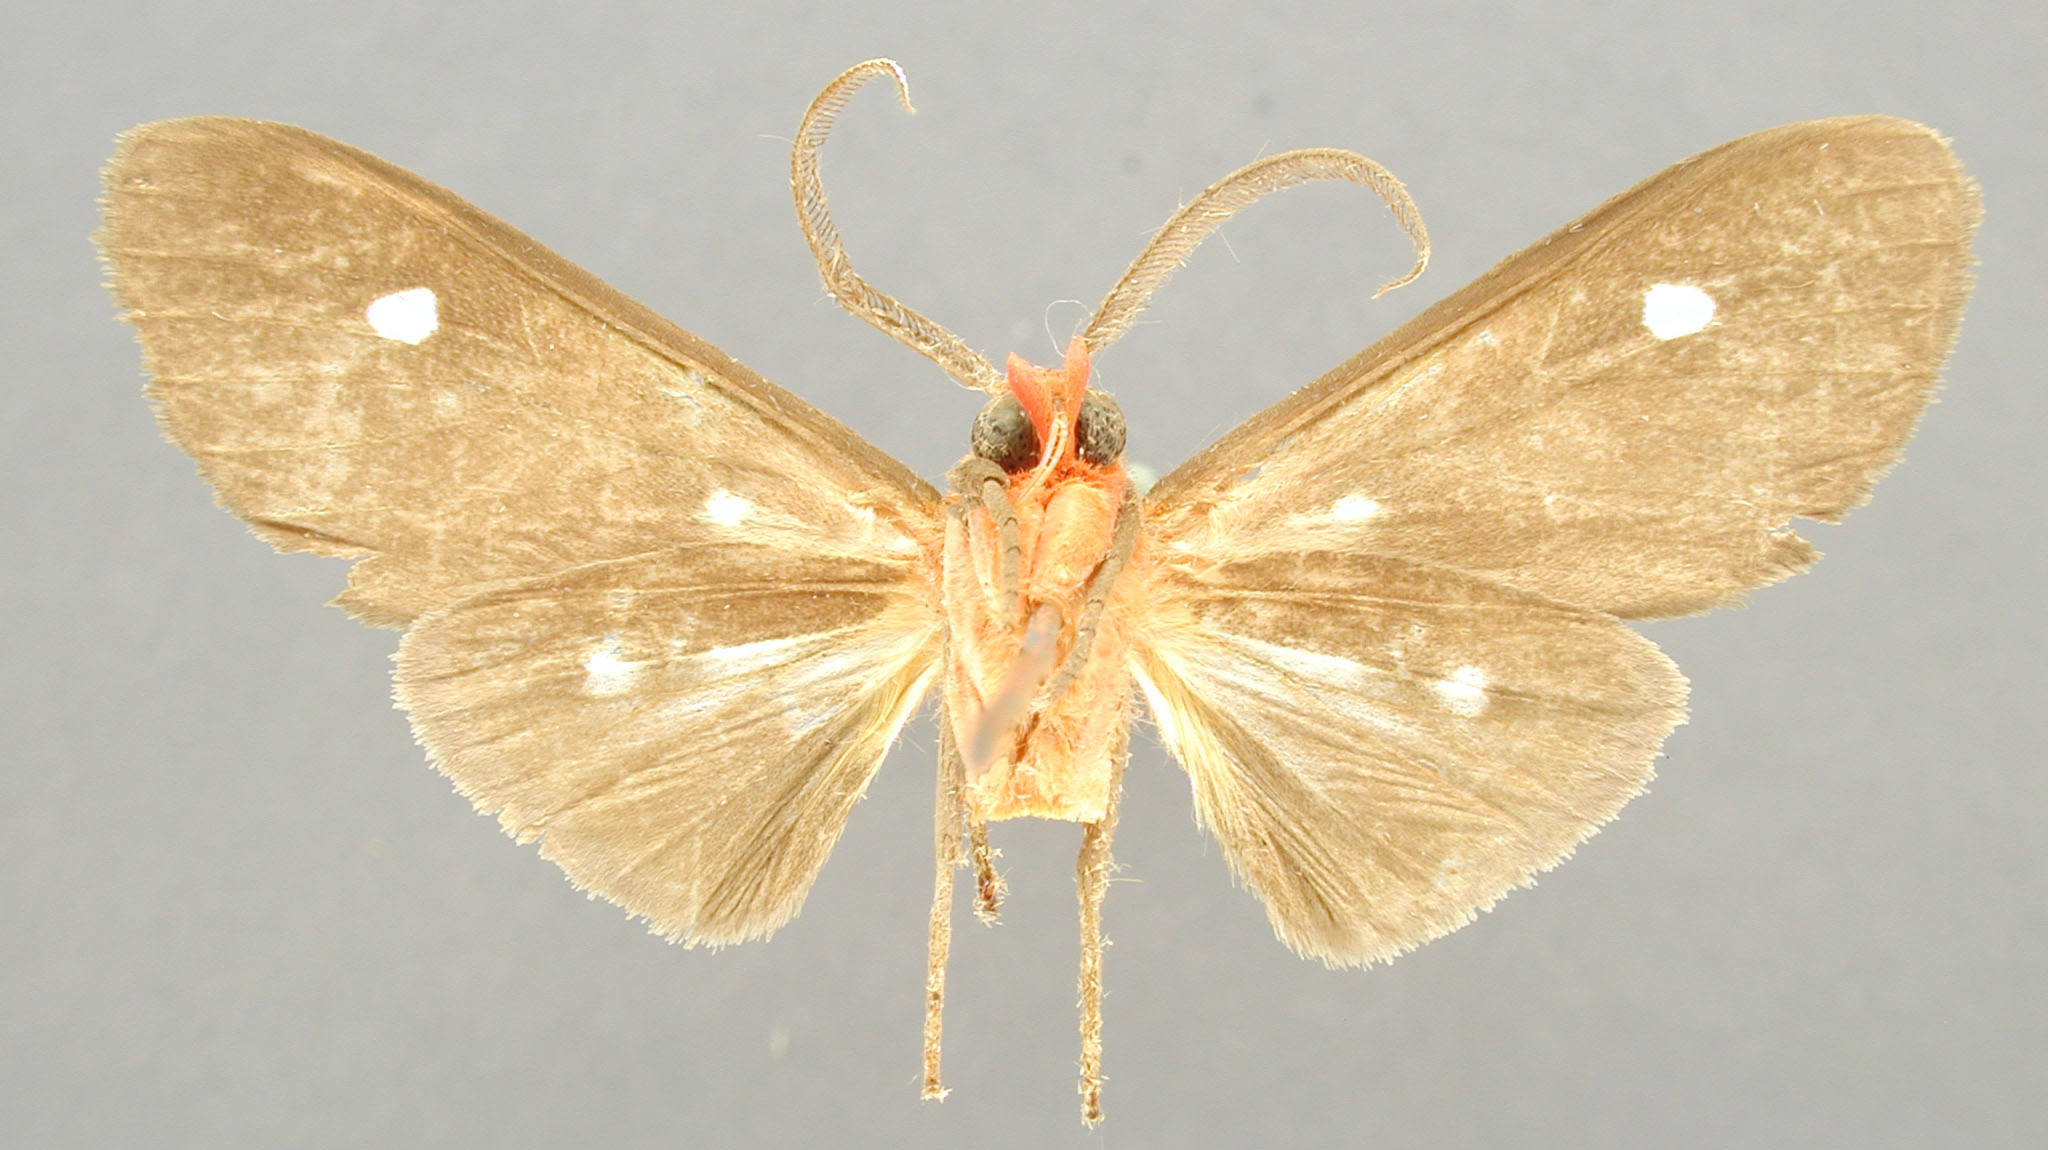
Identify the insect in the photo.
Hyperthaema haemacta
